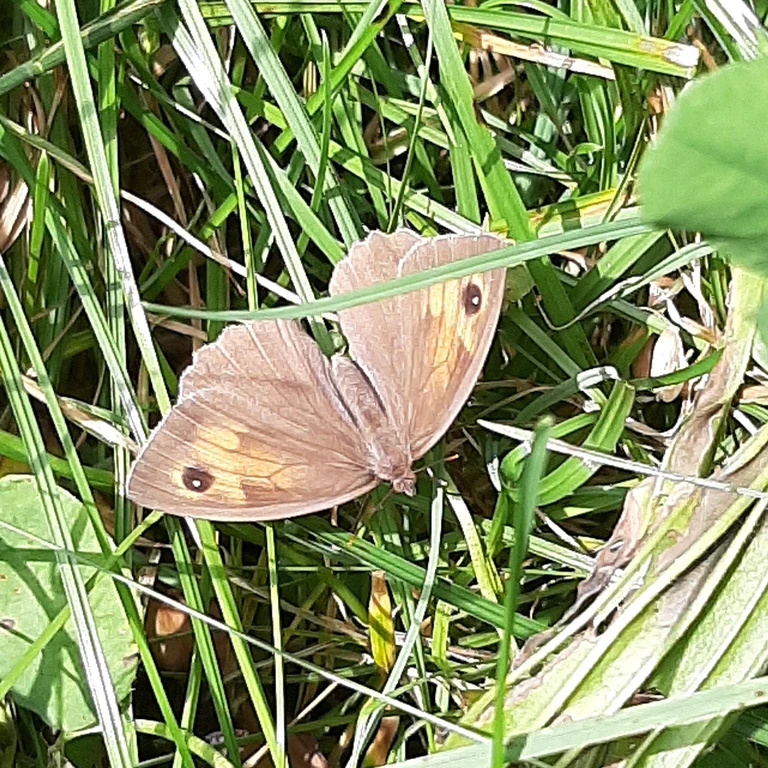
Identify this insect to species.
Maniola jurtina
